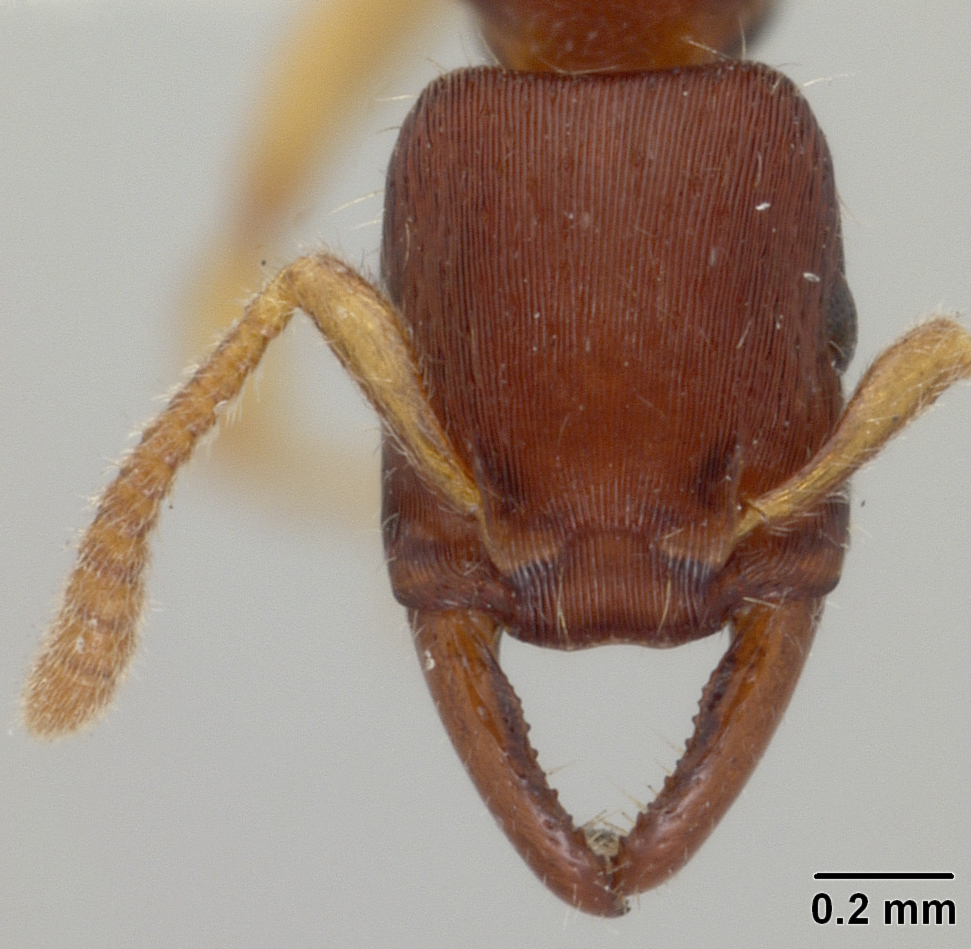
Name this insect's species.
Gnamptogenys boliviensis
